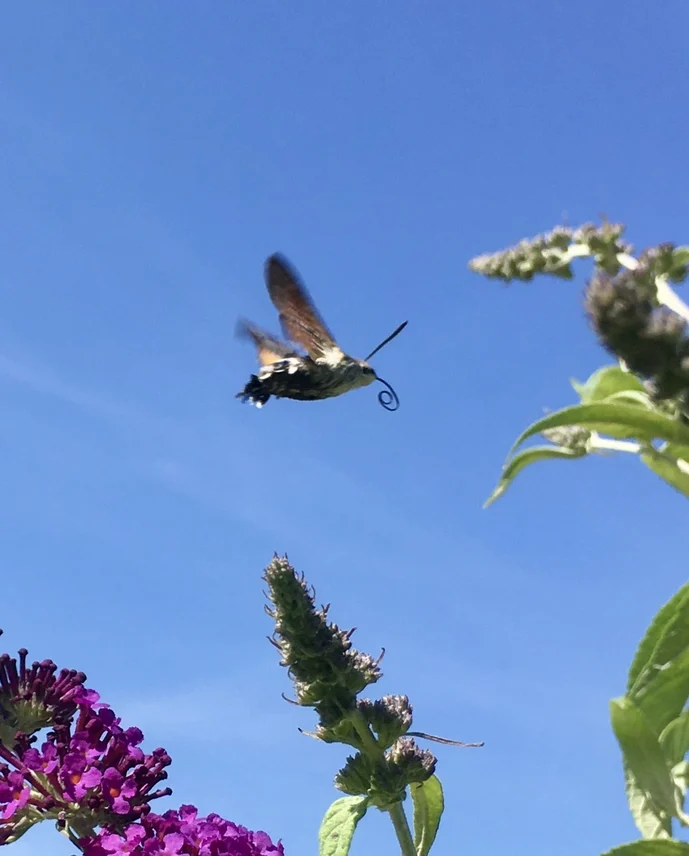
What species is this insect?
Macroglossum stellatarum
